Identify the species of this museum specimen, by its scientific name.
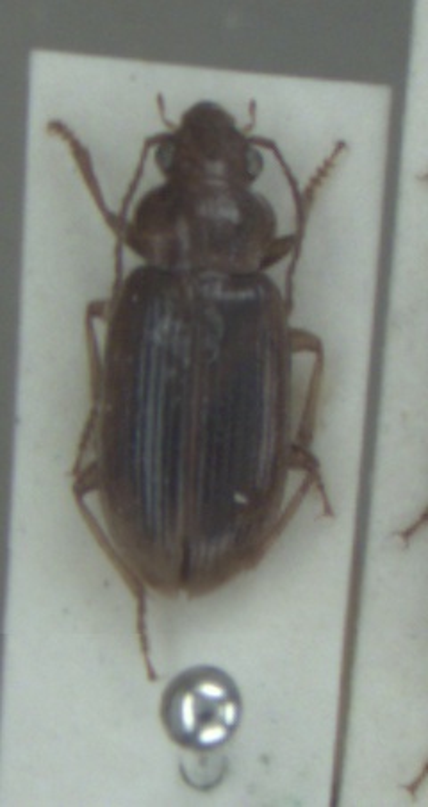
Dicheirotrichus obsoletus
